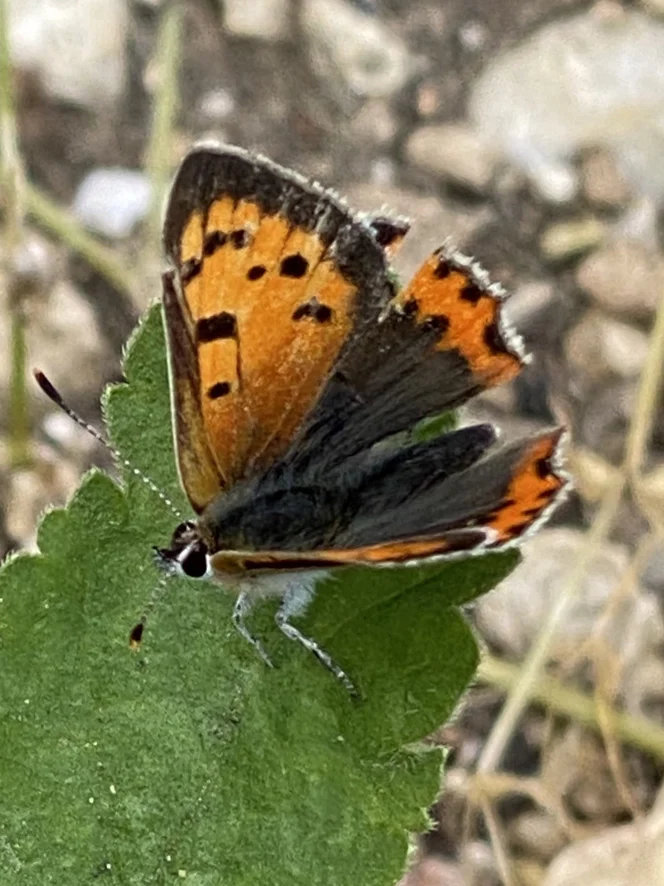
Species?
Lycaena phlaeas
